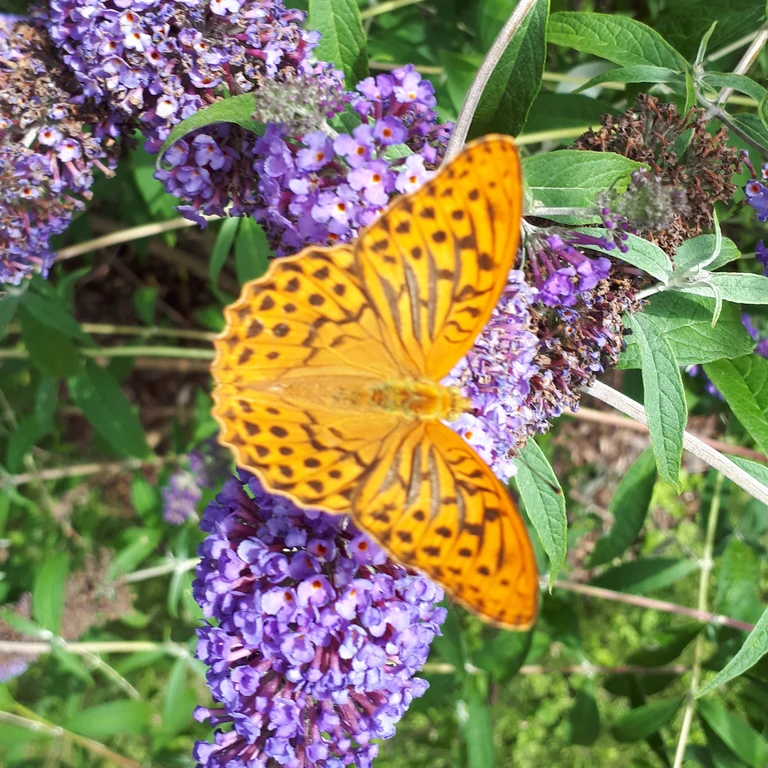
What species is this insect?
Argynnis paphia
